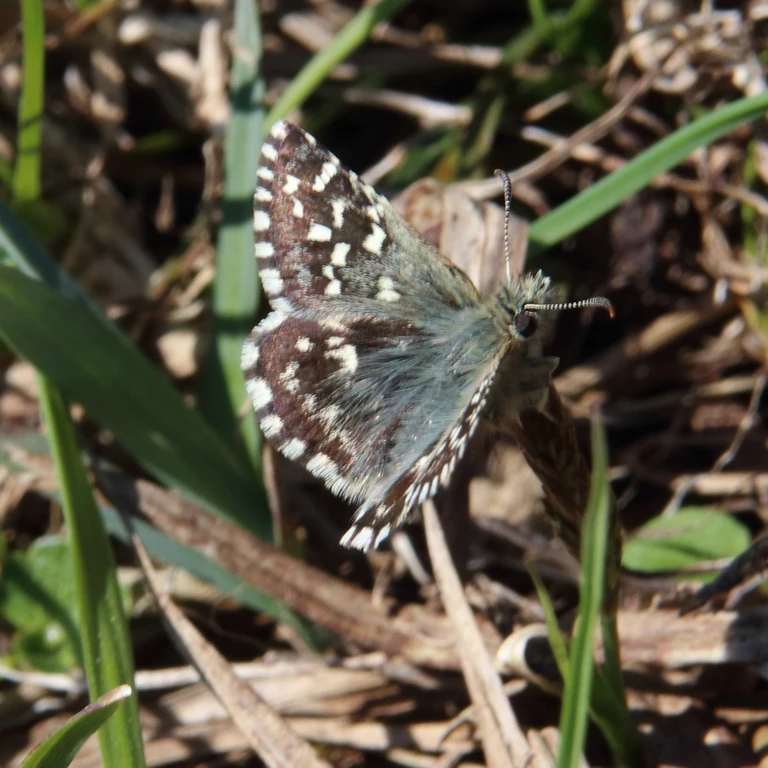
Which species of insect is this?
Pyrgus malvae
